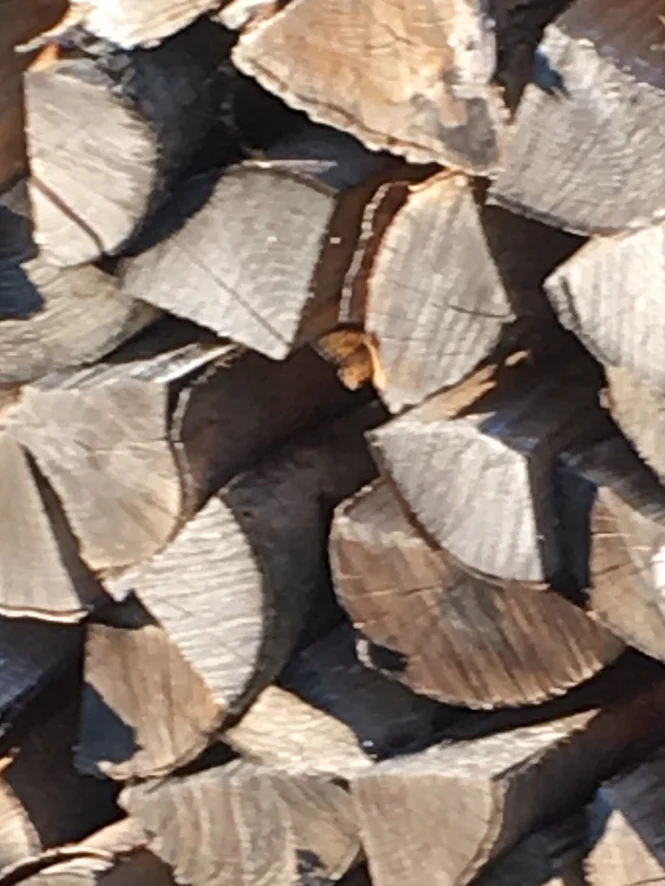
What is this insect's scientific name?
Lasiommata megera (also Pararge megera)
